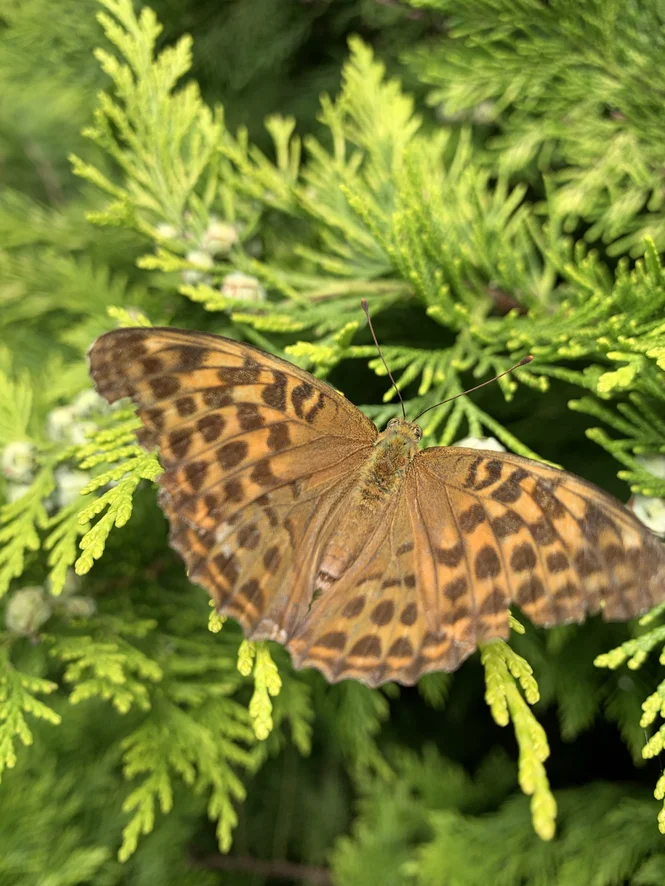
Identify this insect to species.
Argynnis paphia
